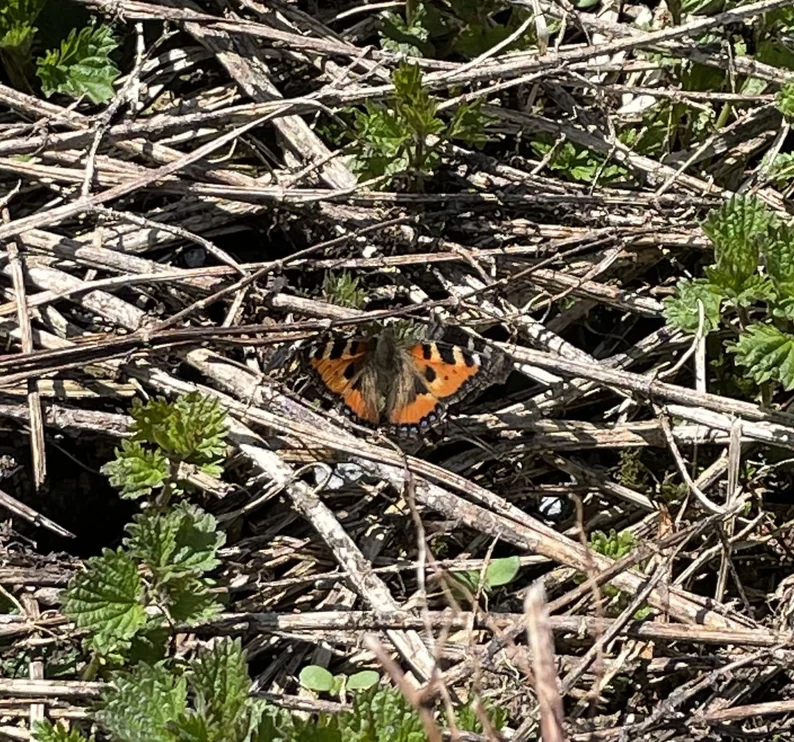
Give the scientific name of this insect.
Aglais urticae
